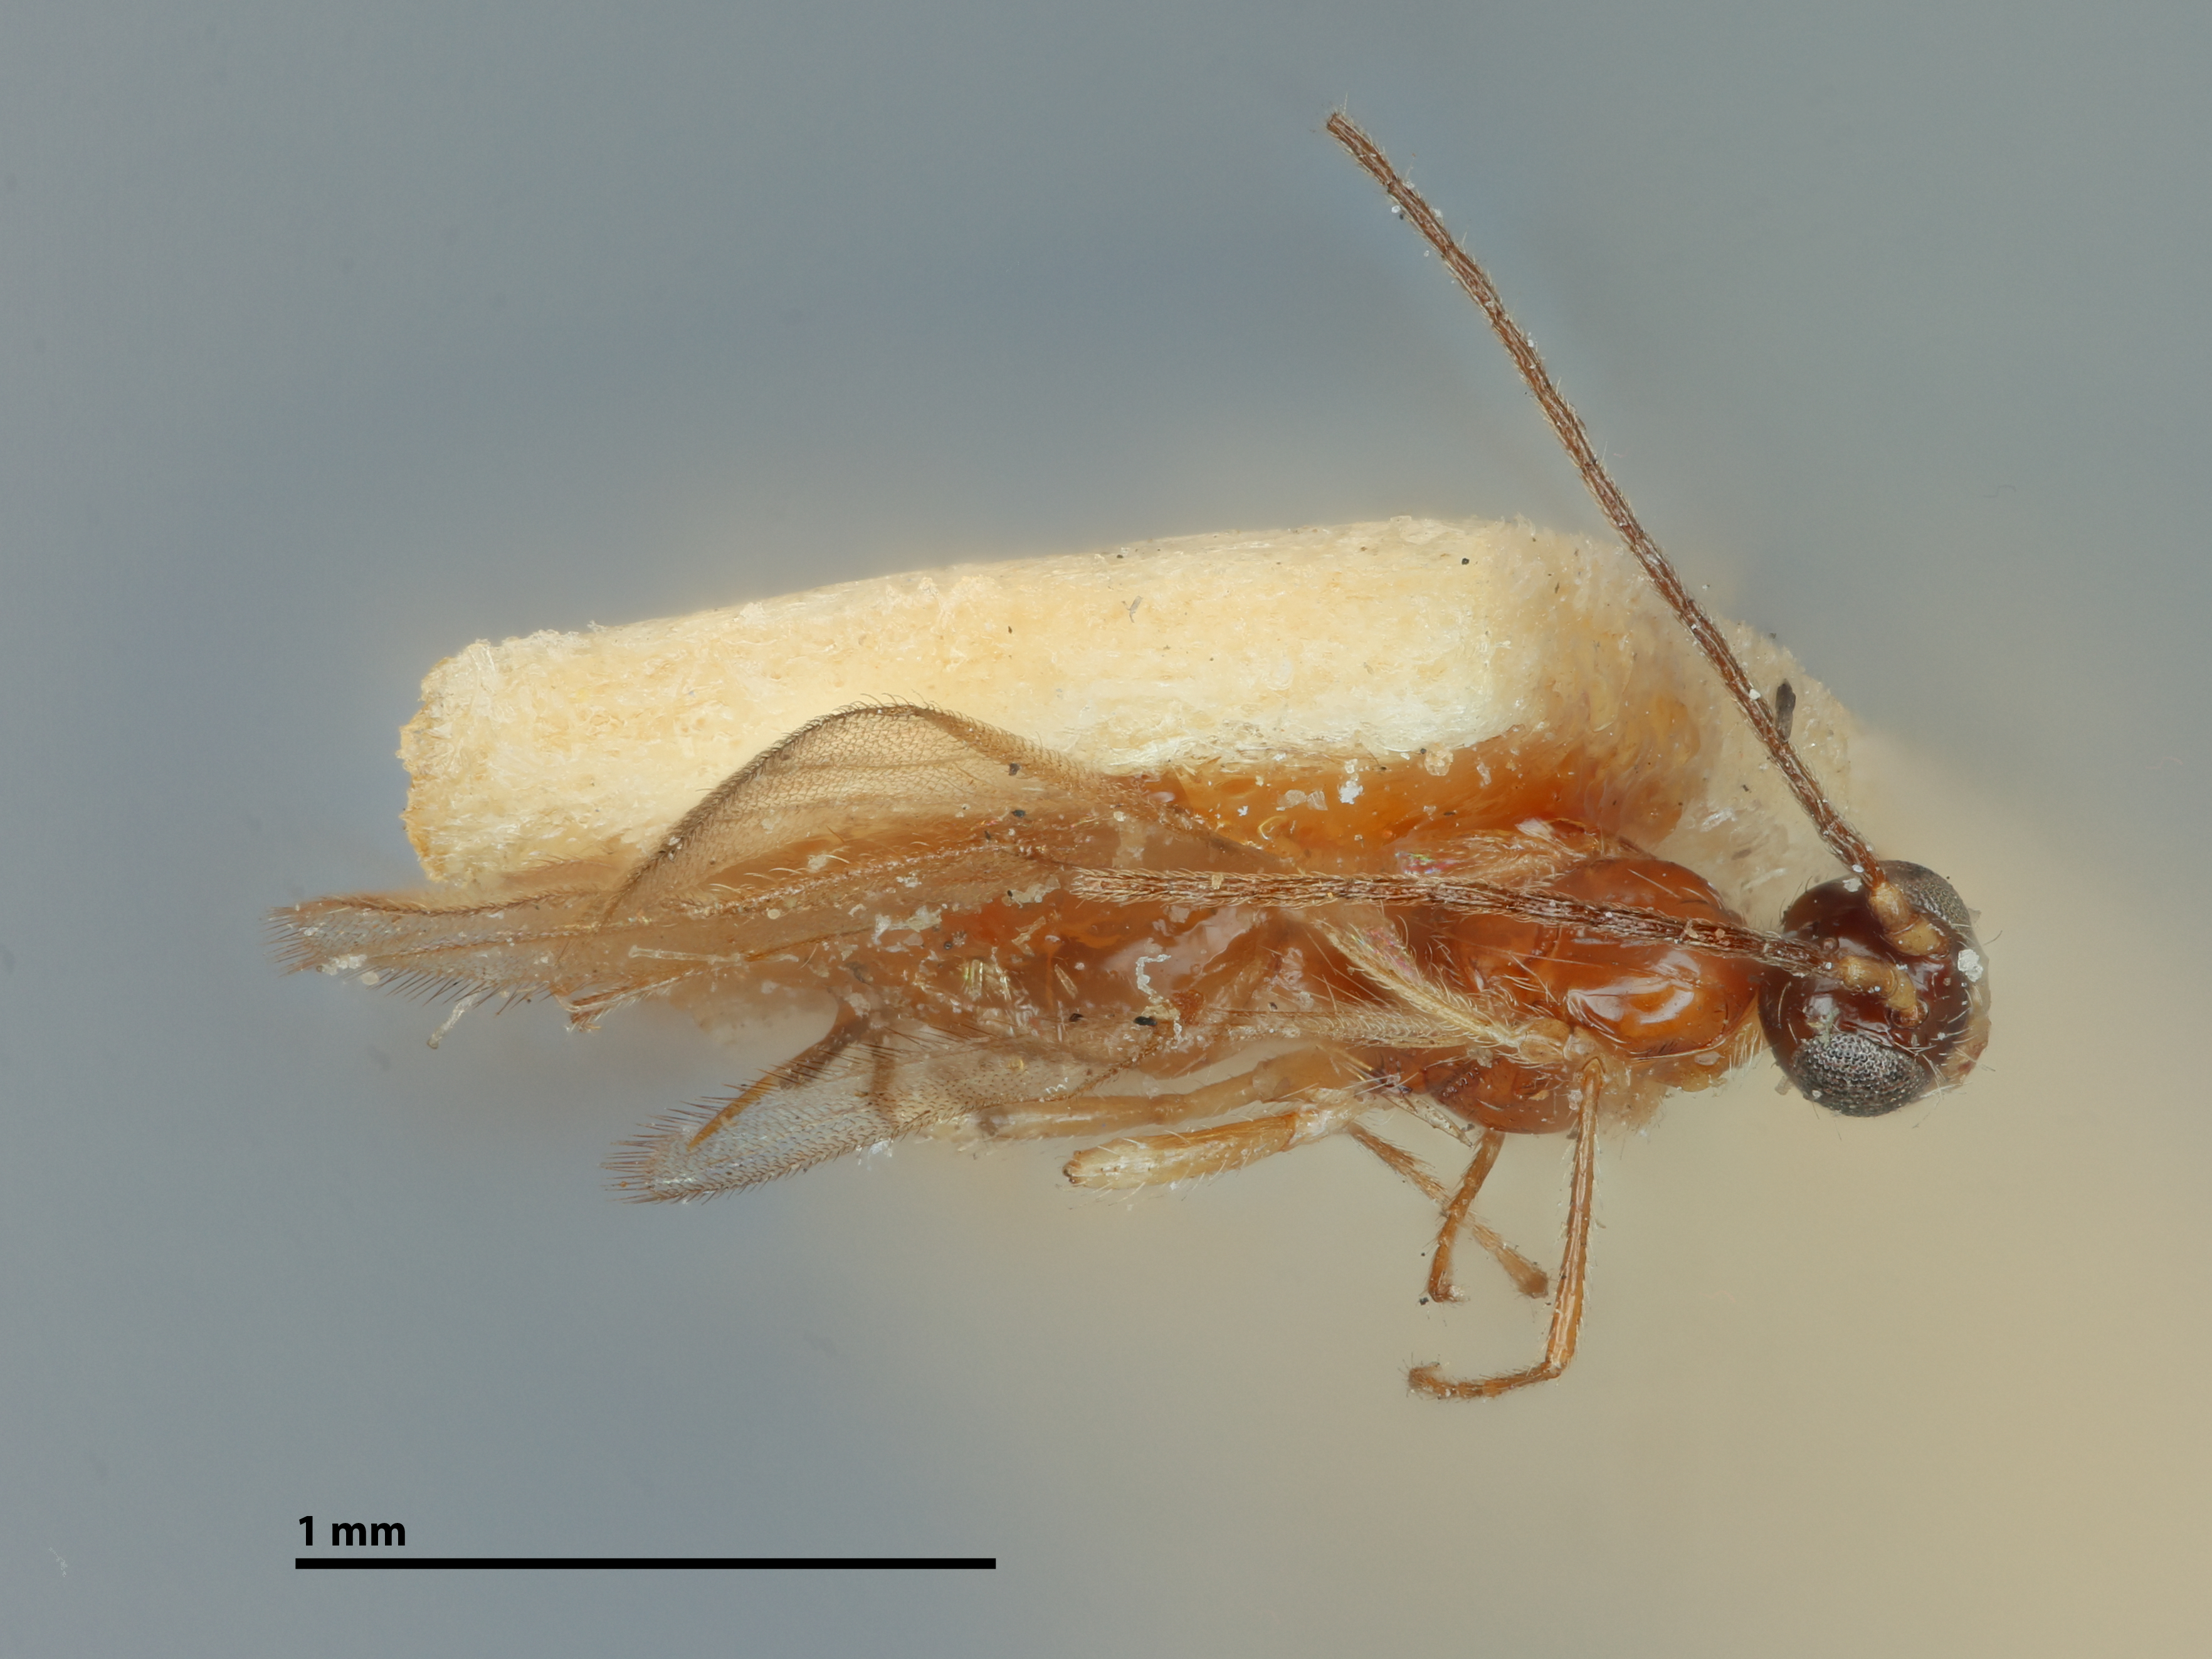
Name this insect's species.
Hormius atriceps
